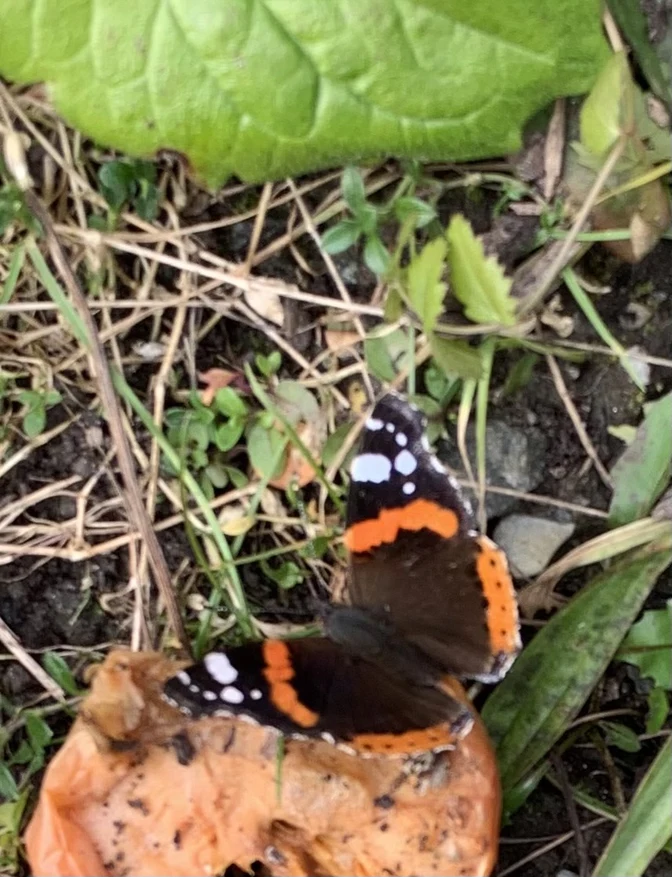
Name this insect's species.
Vanessa atalanta
